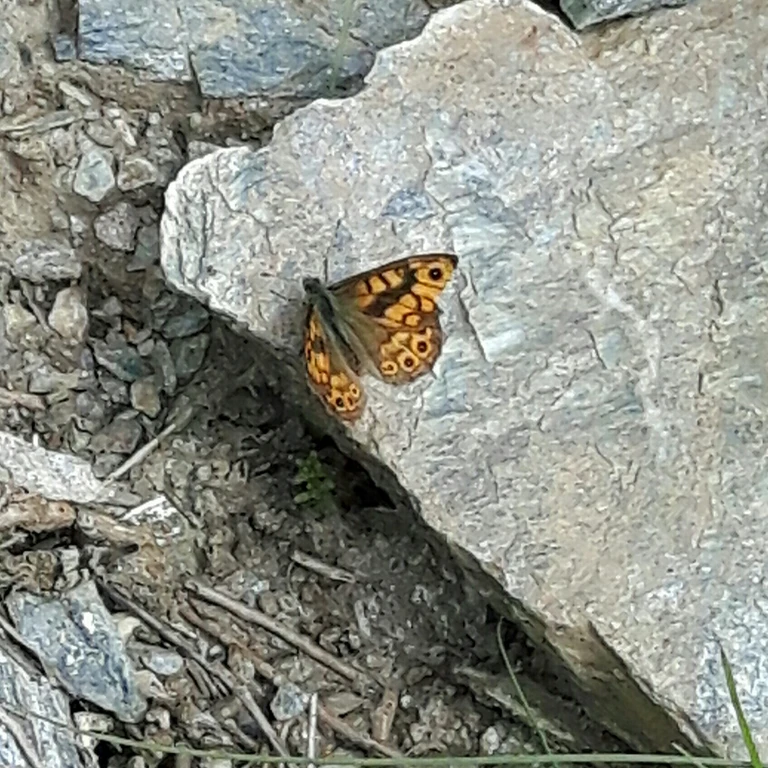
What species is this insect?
Lasiommata megera (also Pararge megera)
